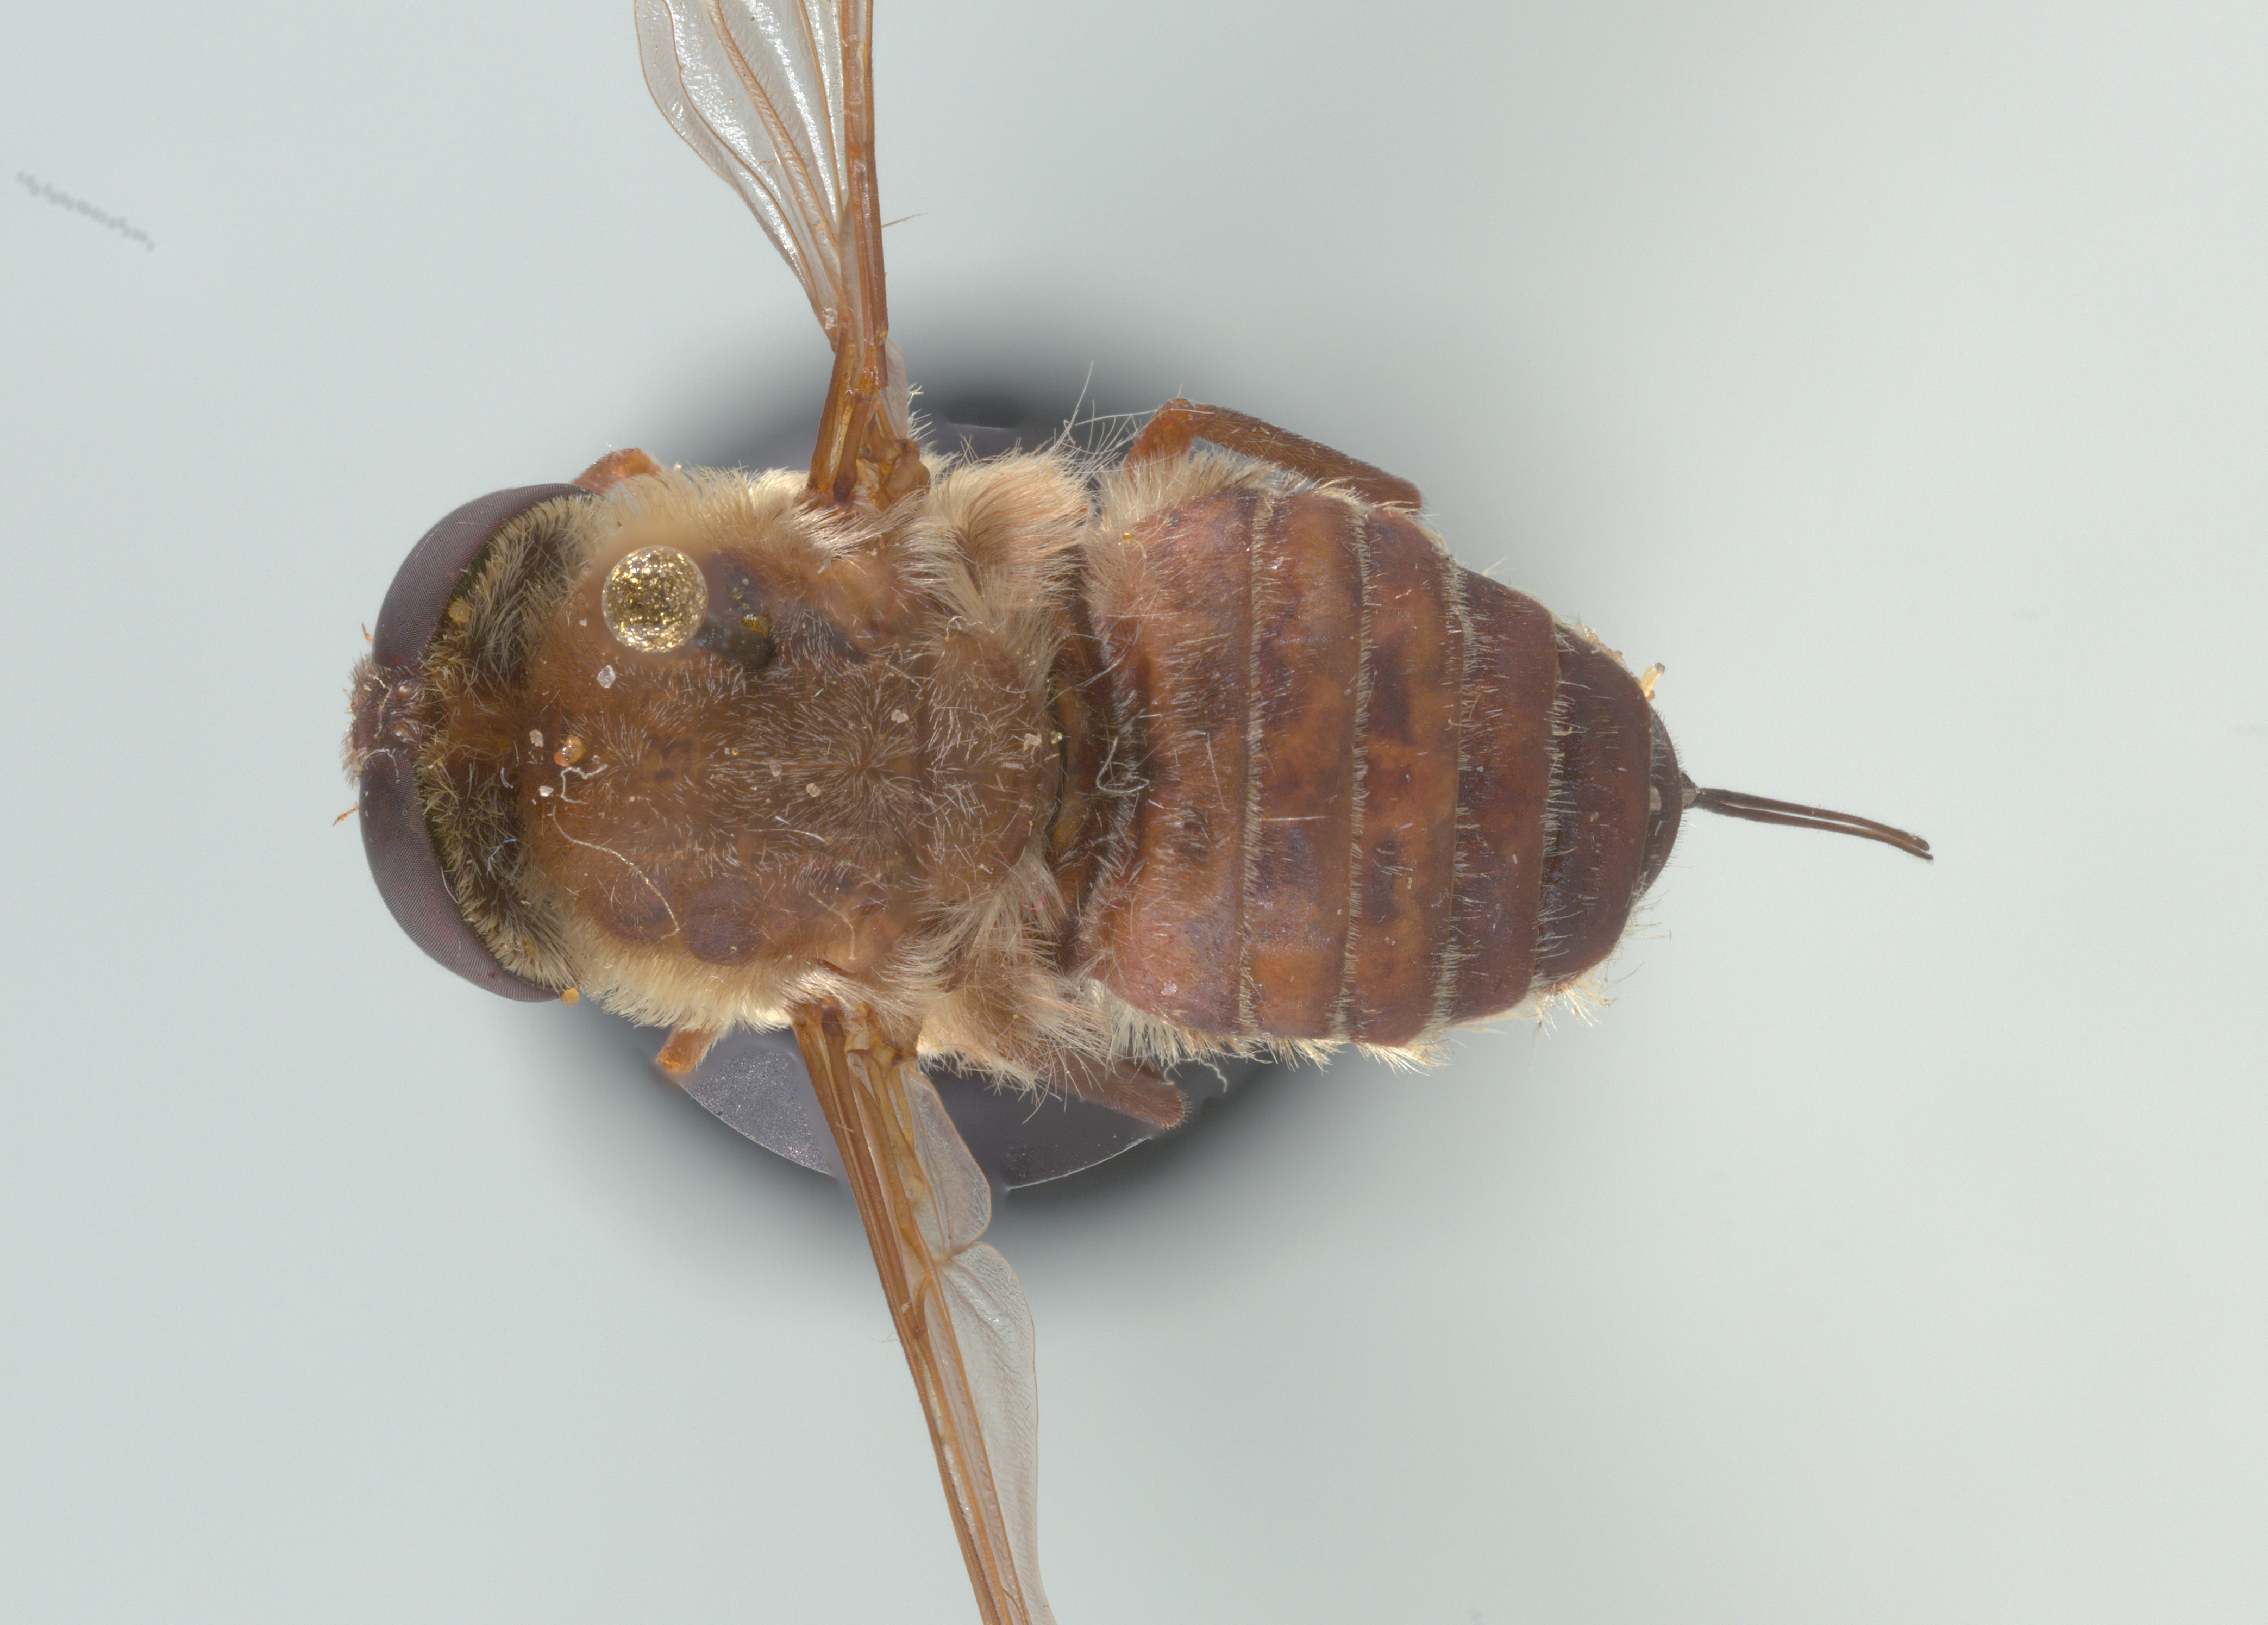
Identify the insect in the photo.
Neorhynchocephalus volaticus
